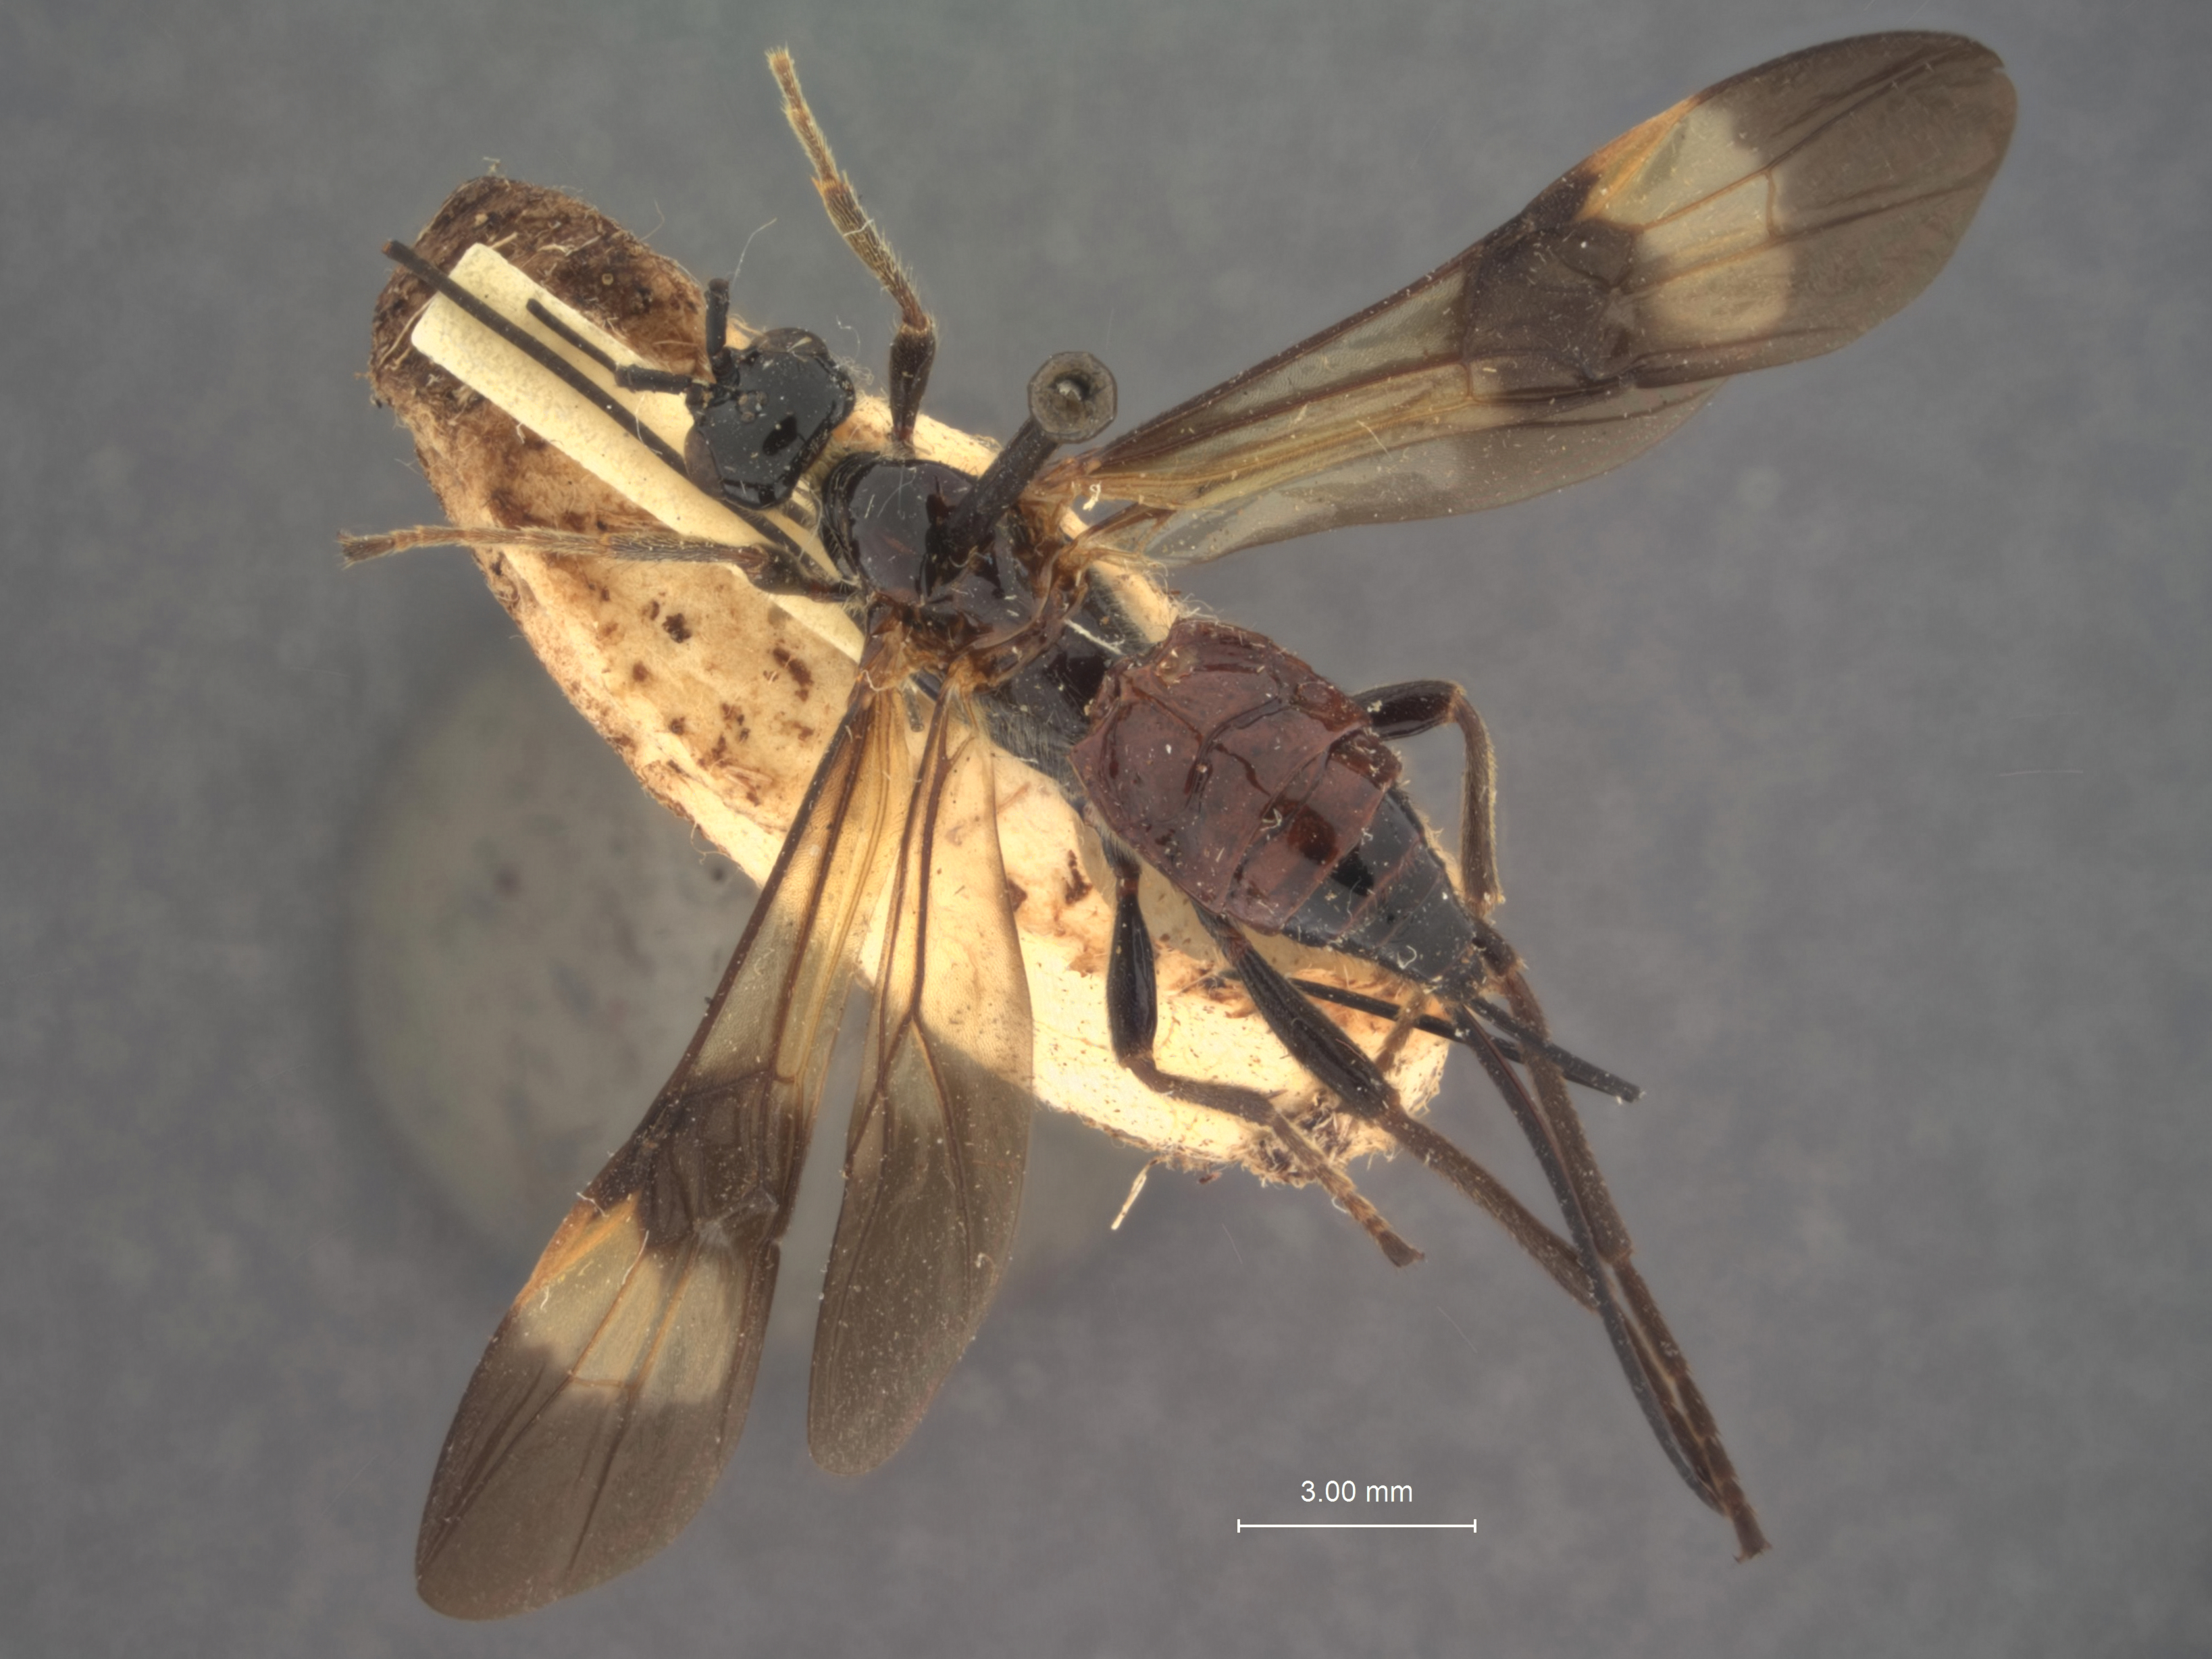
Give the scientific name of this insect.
Cyanopterus depressi
